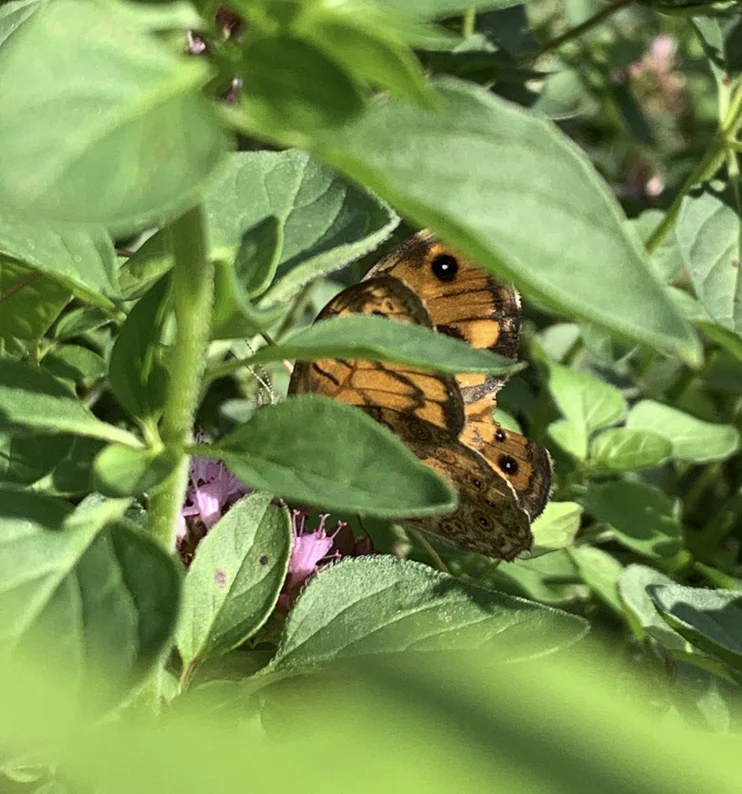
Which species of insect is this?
Lasiommata megera (also Pararge megera)
